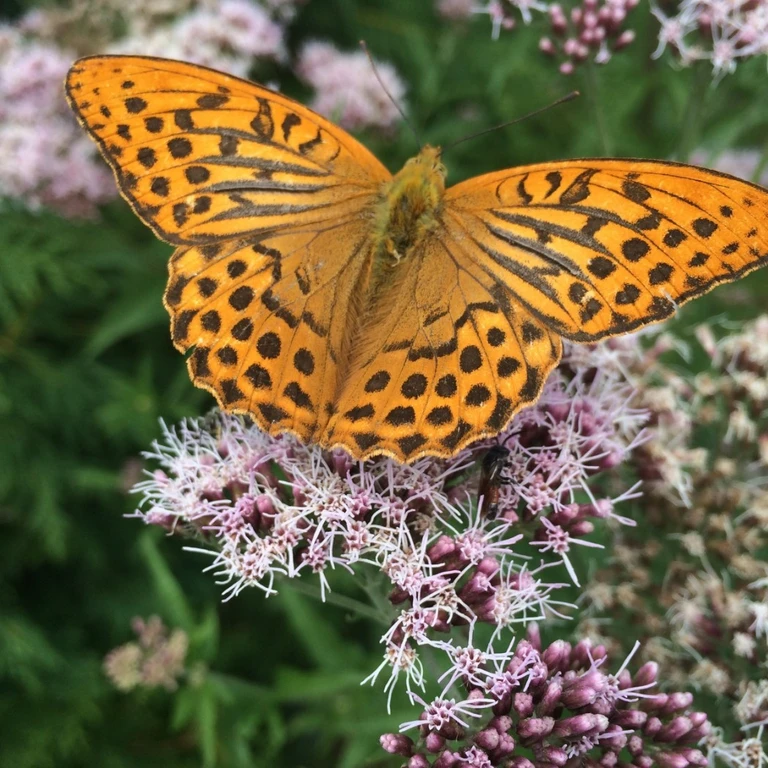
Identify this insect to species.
Argynnis paphia
